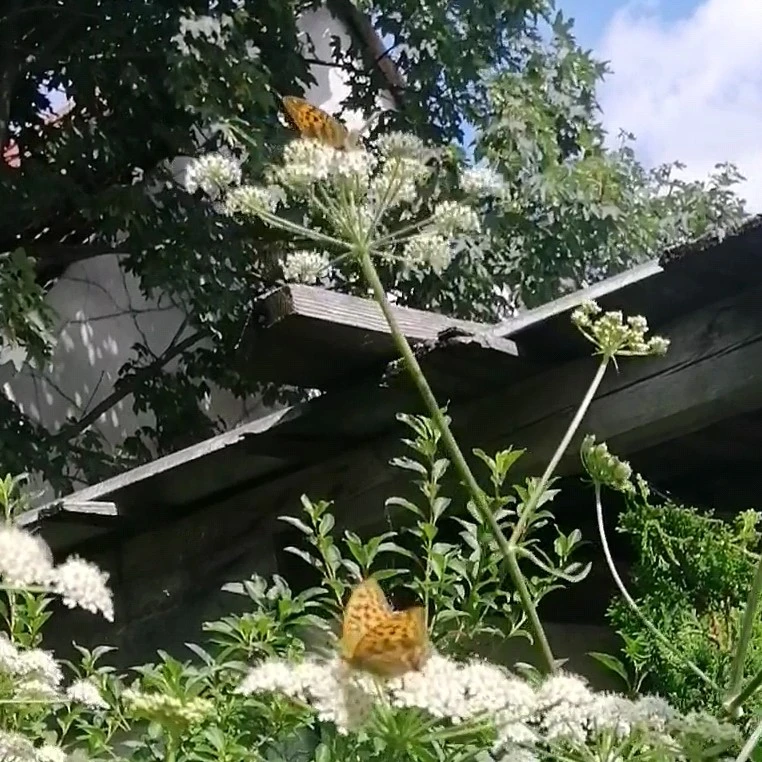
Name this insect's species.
Argynnis paphia
